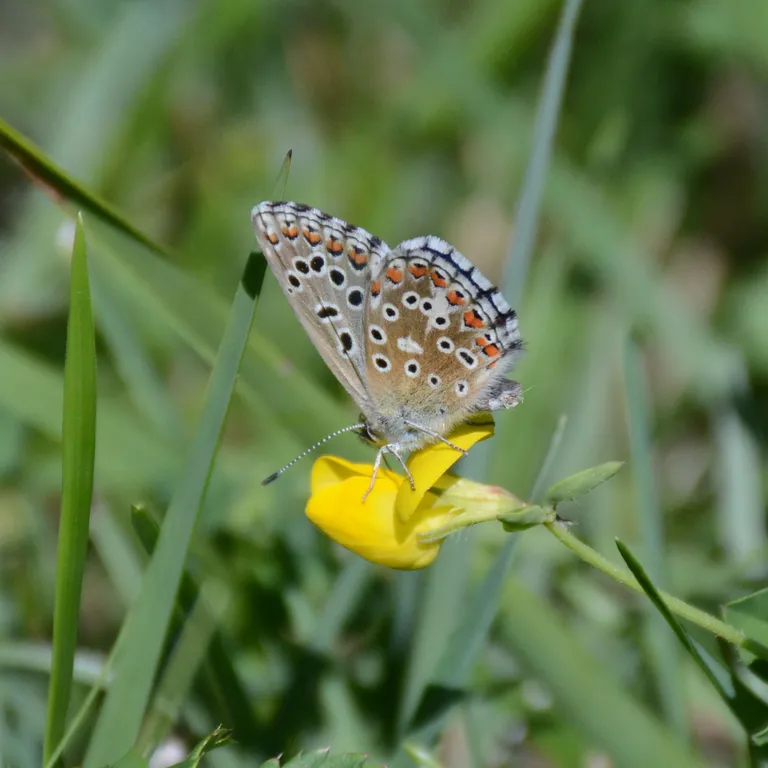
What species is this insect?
Lysandra bellargus
